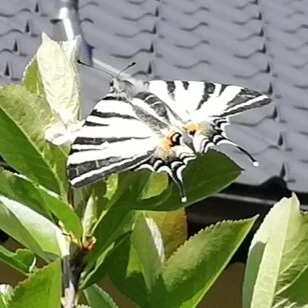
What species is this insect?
Iphiclides podalirius
